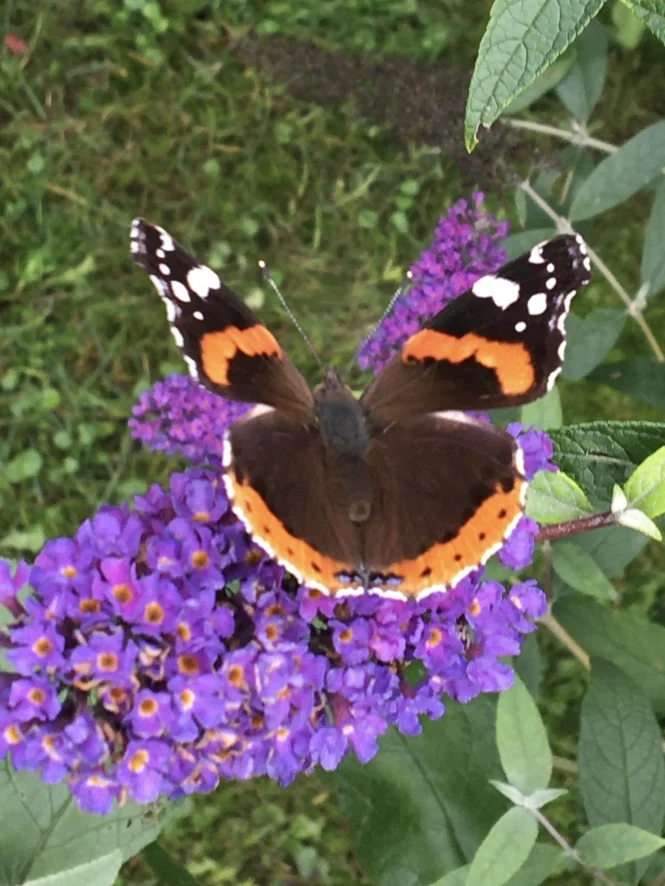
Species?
Vanessa atalanta
